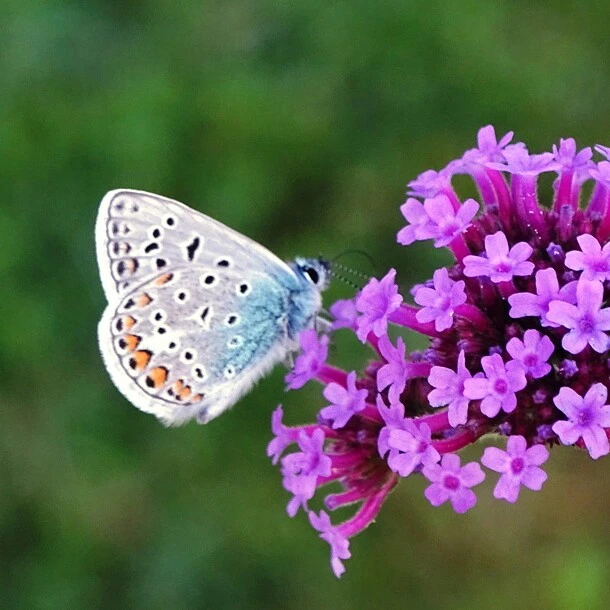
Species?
Polyommatus icarus
